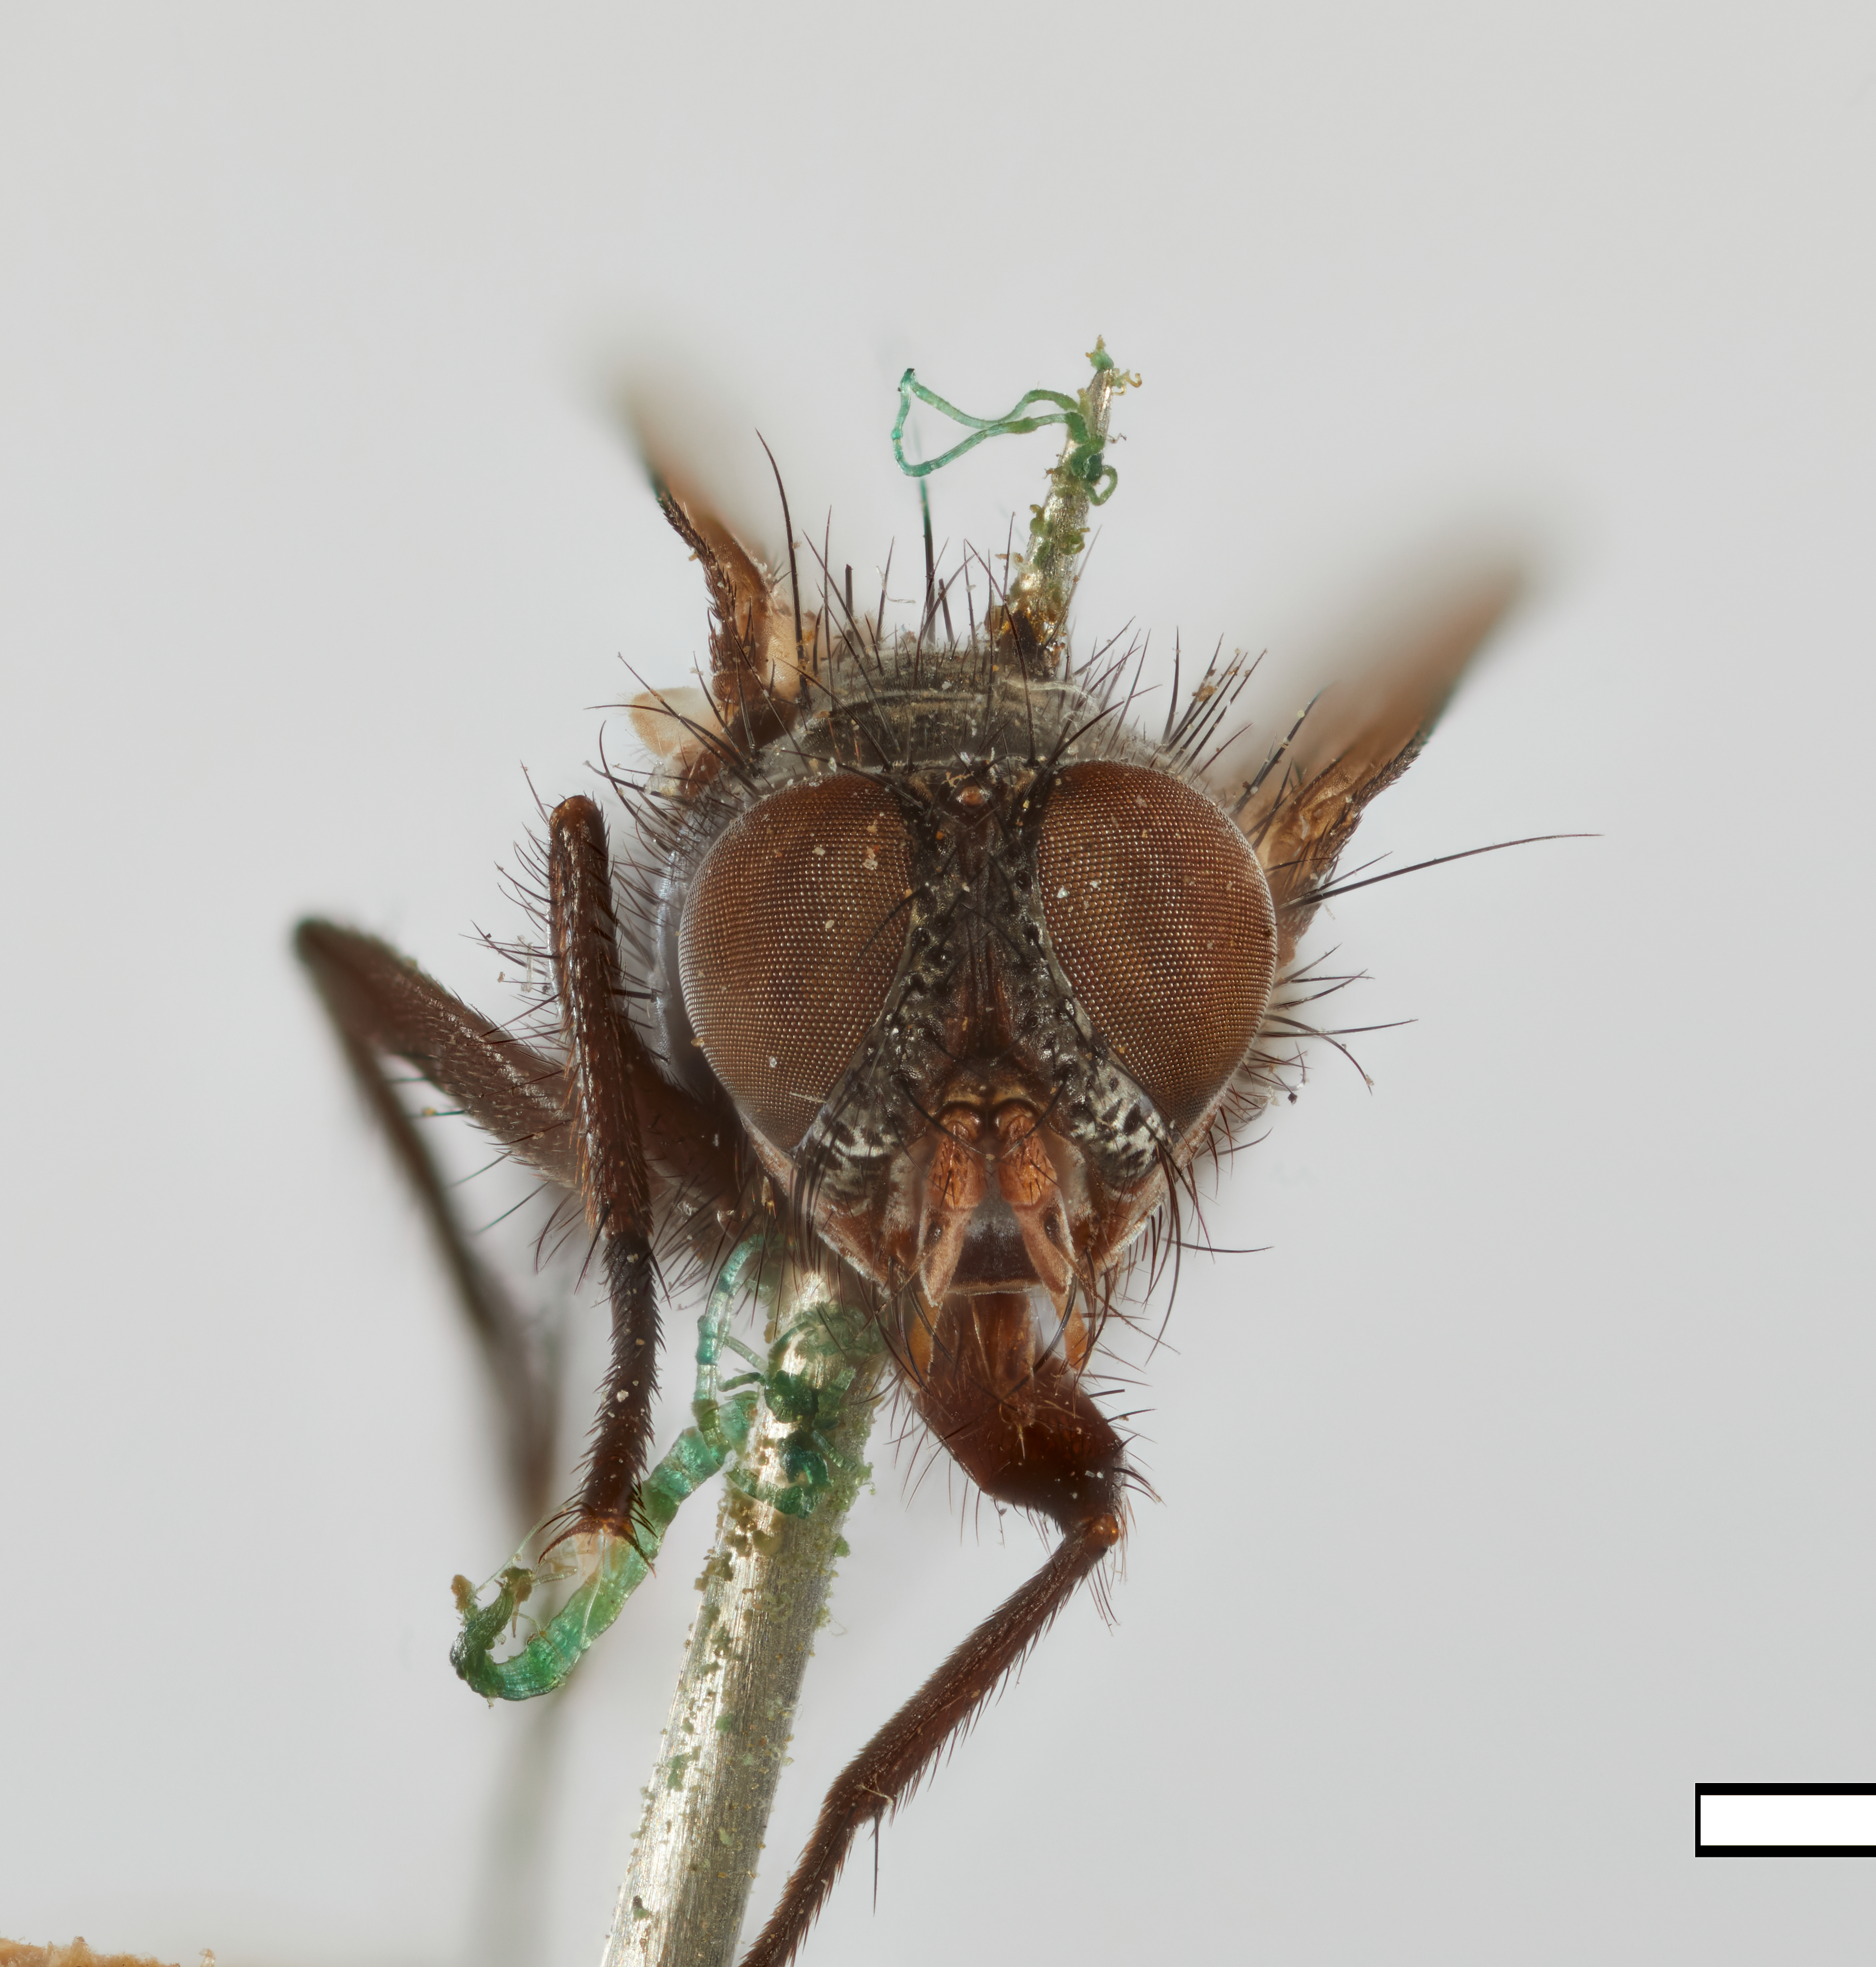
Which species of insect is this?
Hesperophasiopsis californica
